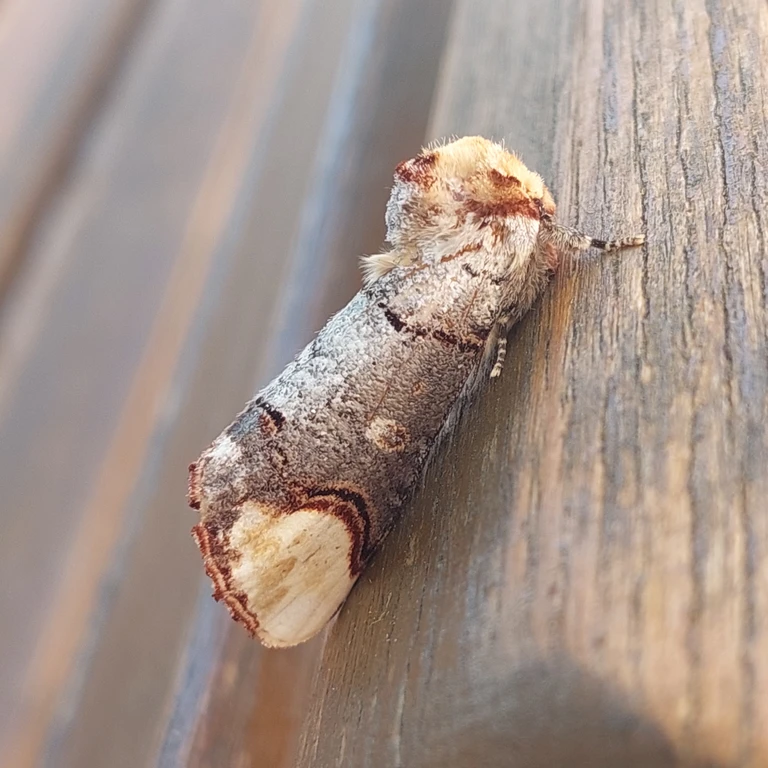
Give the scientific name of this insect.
Phalera bucephala
